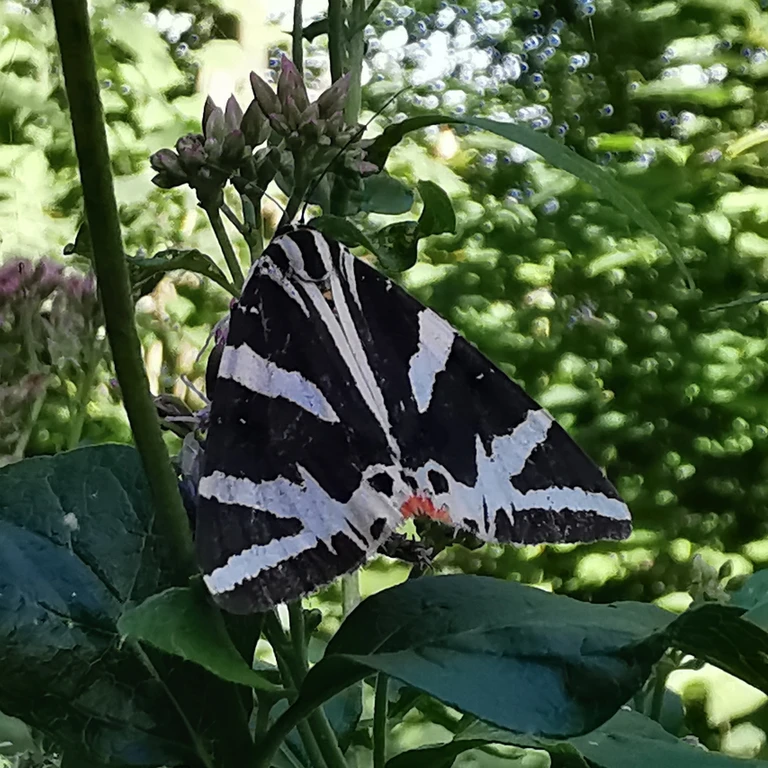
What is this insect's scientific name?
Euplagia quadripunctaria
